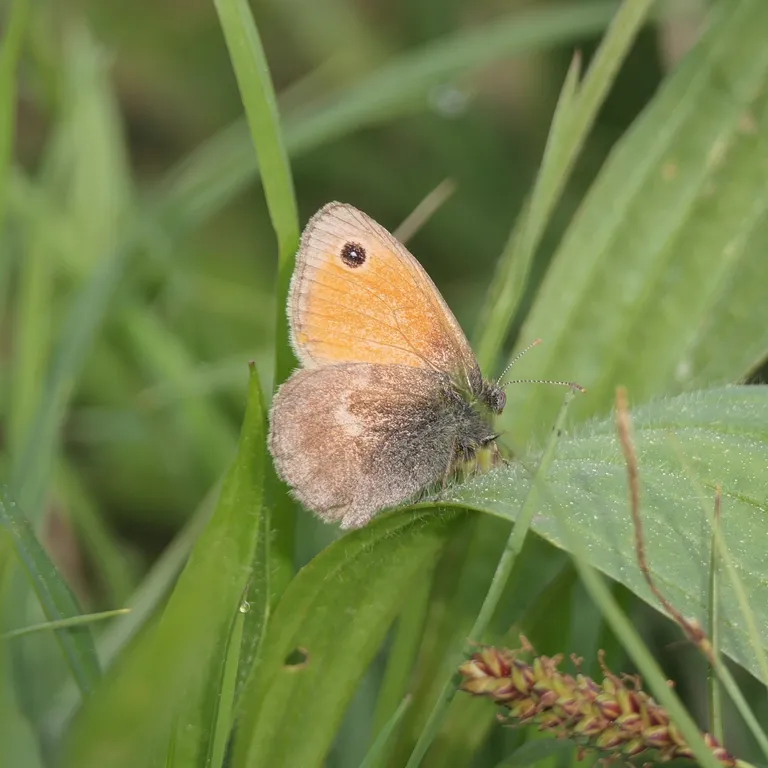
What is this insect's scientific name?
Coenonympha pamphilus
